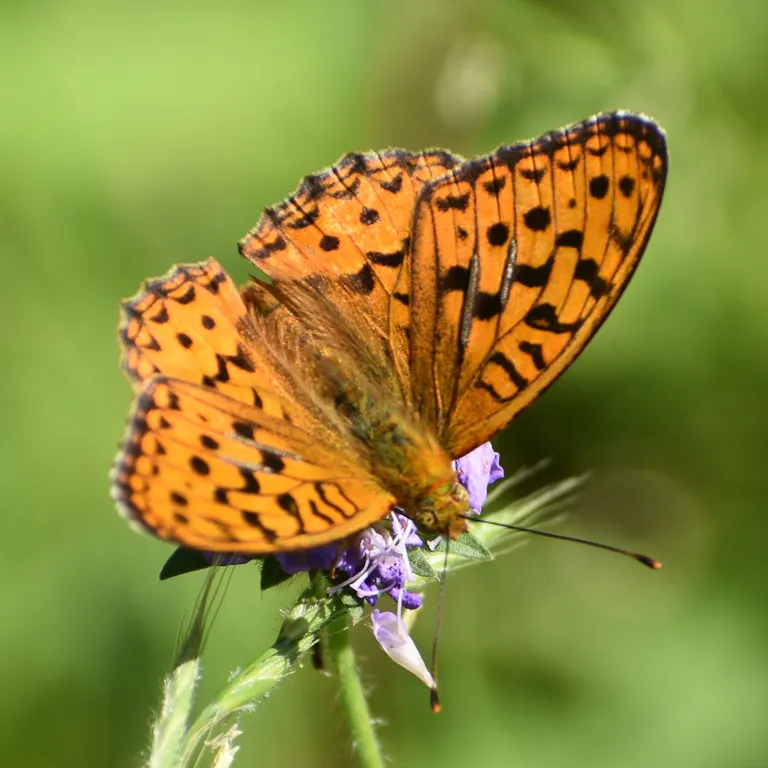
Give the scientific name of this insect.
Fabriciana adippe
